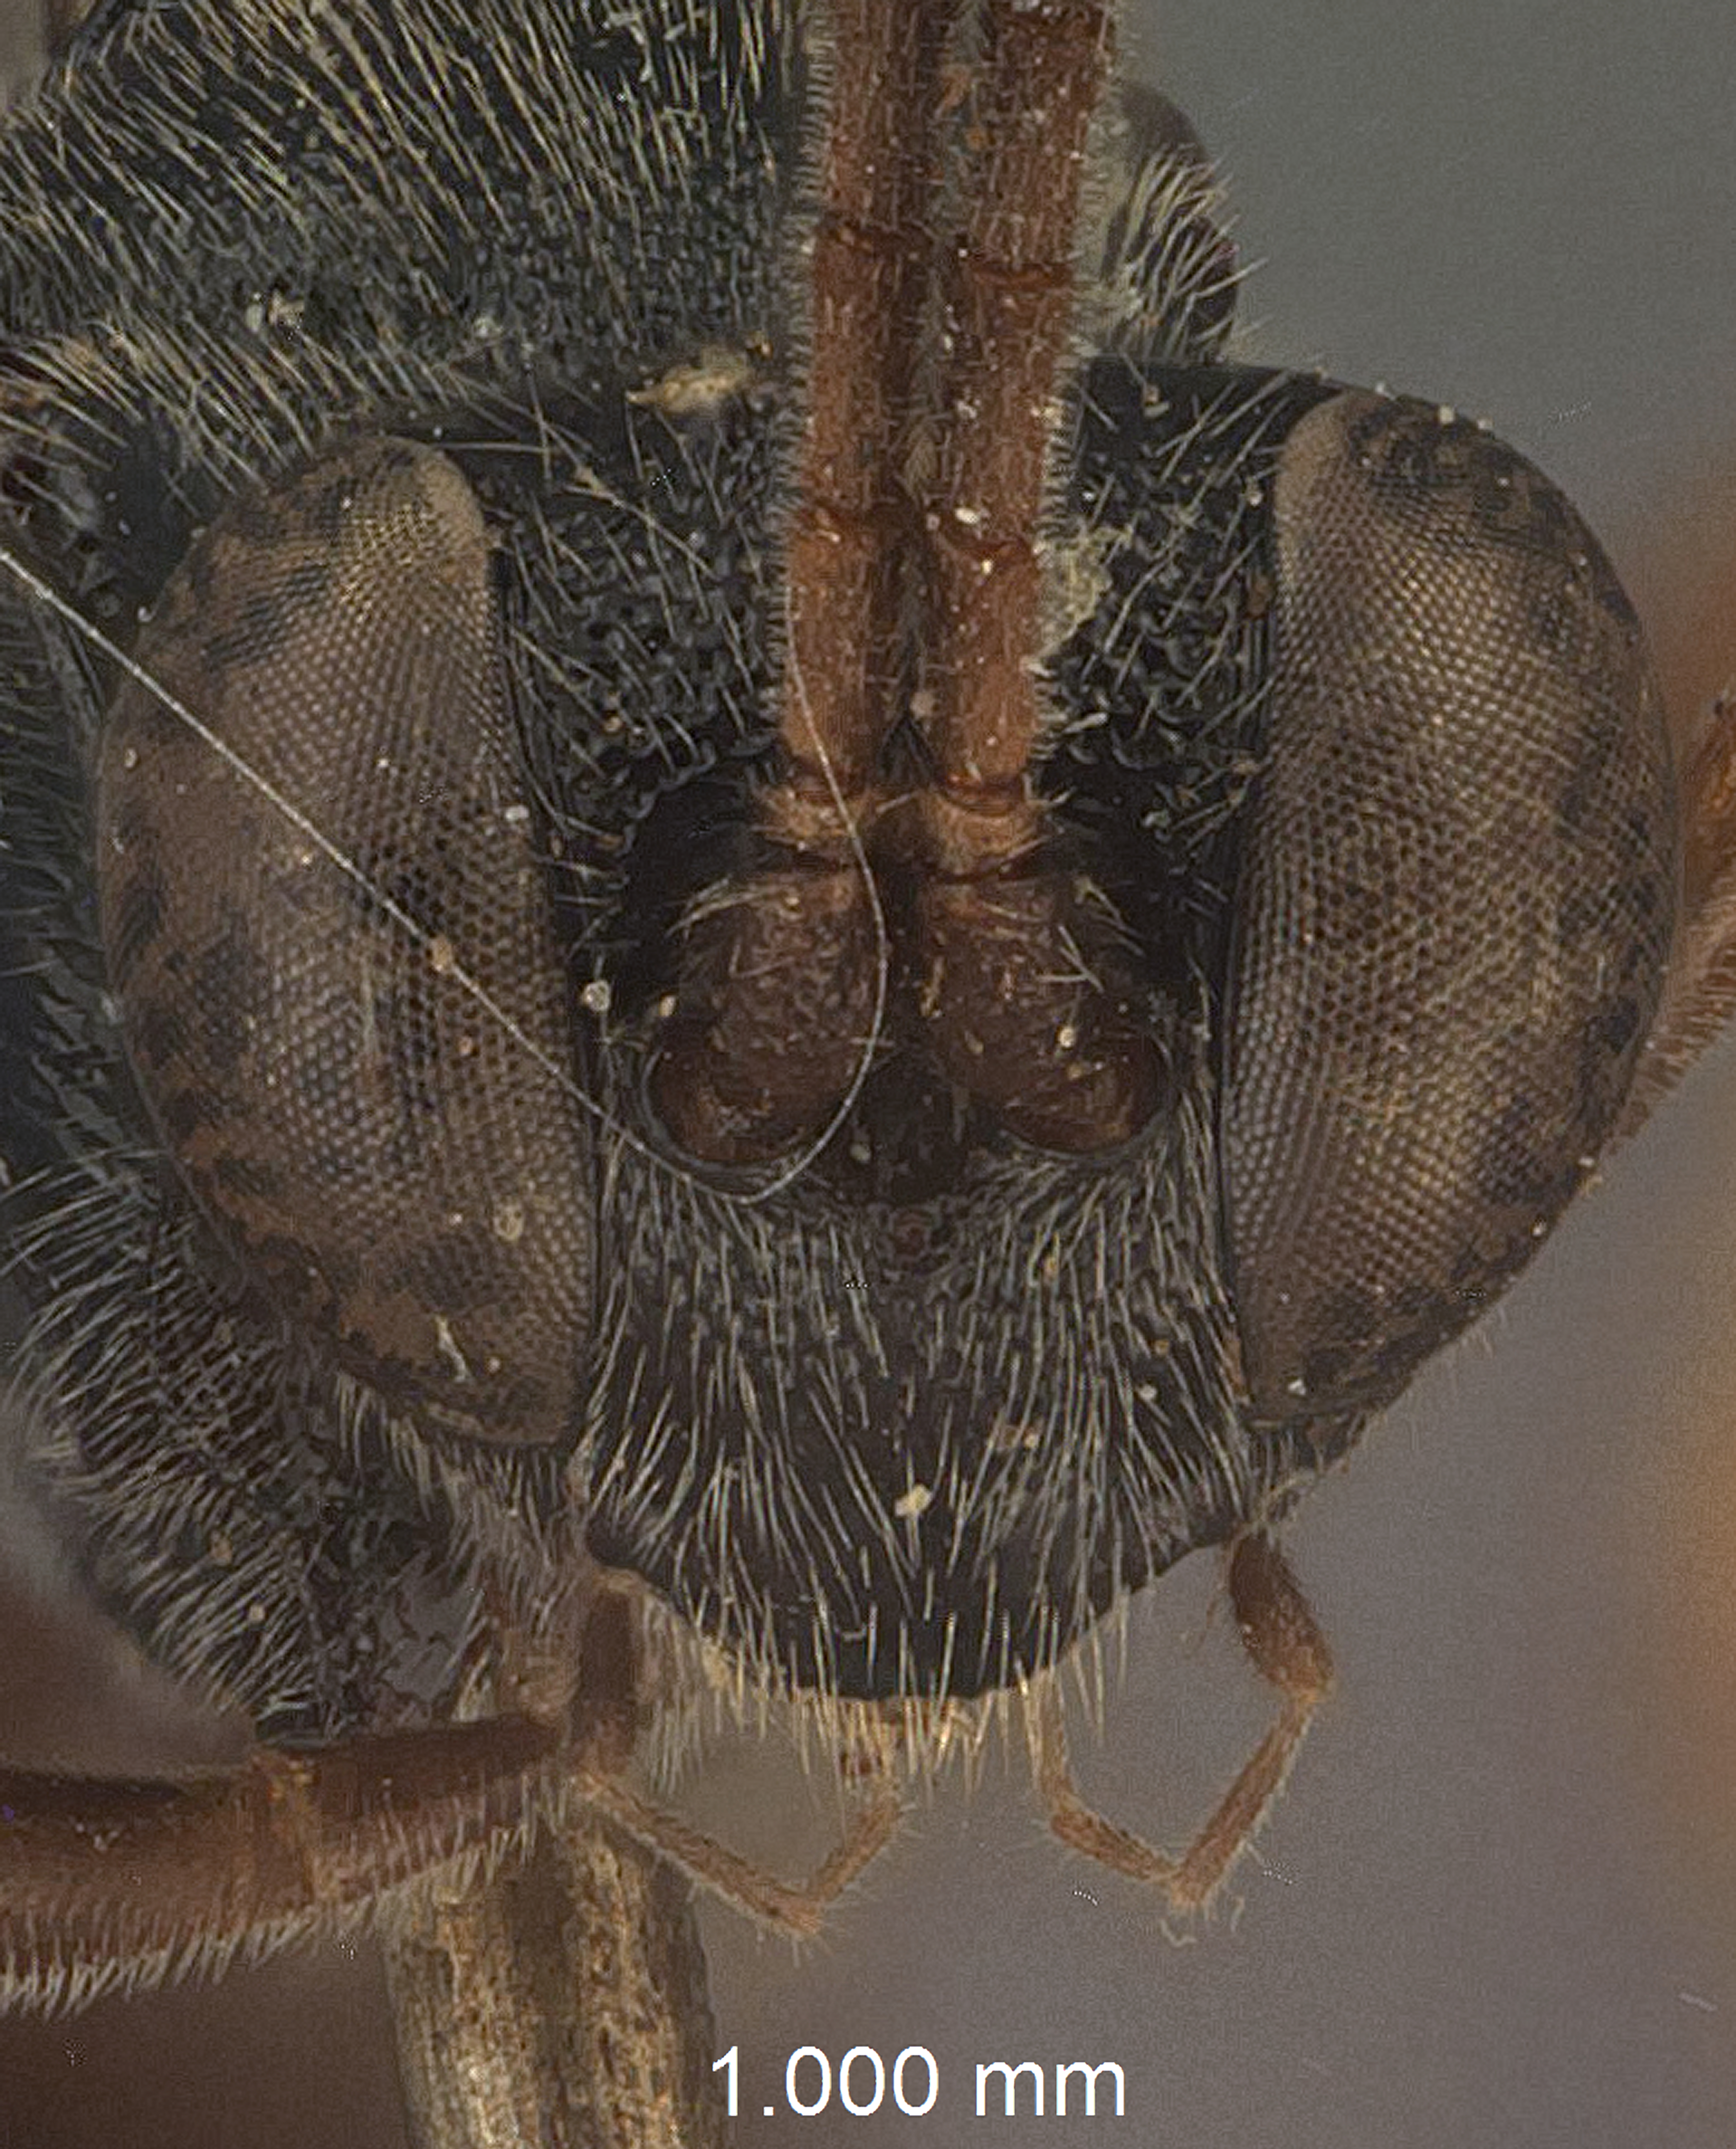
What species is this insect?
Rothneyia insularis
